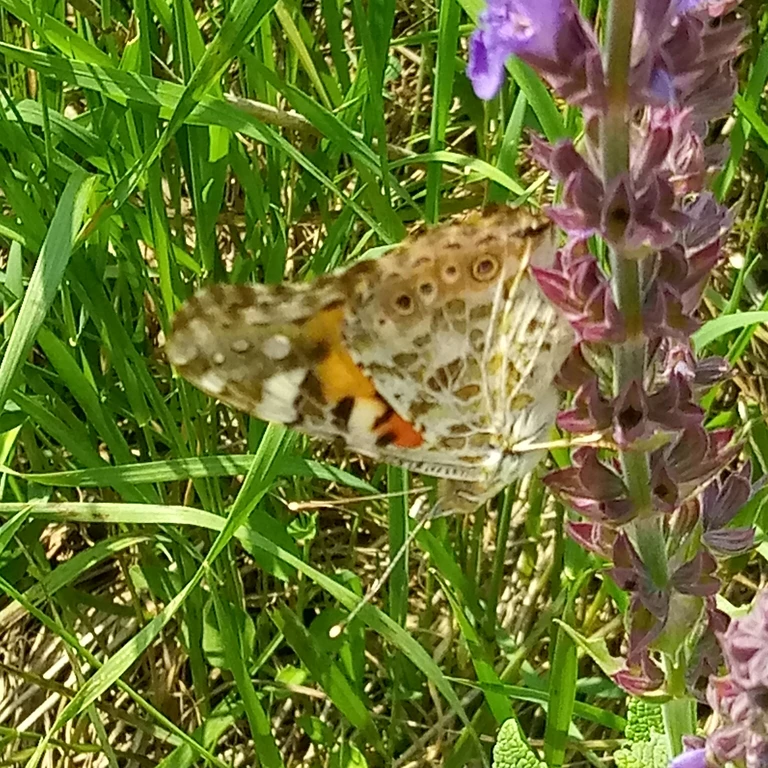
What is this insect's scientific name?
Vanessa cardui
